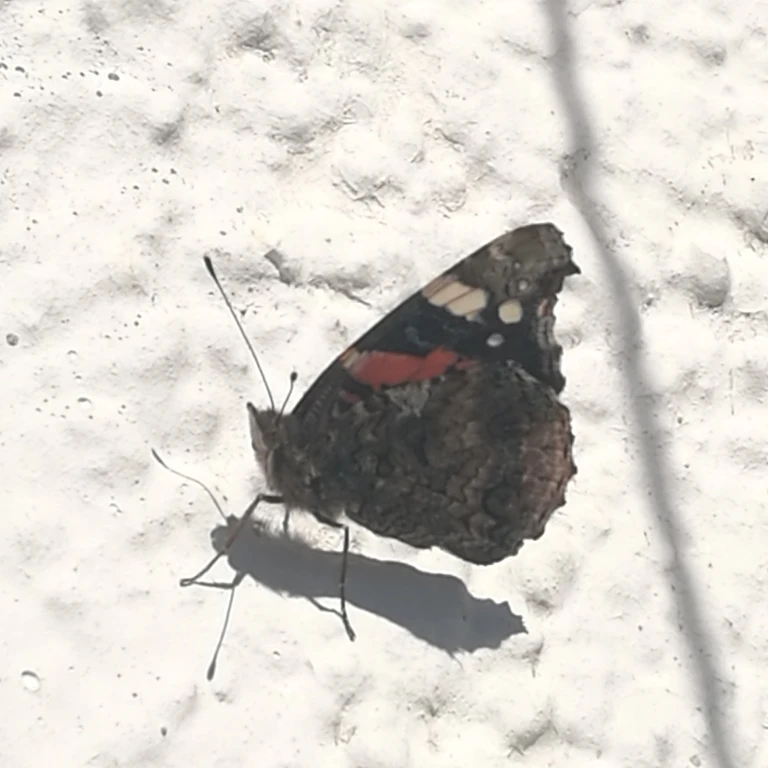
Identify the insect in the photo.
Vanessa atalanta
